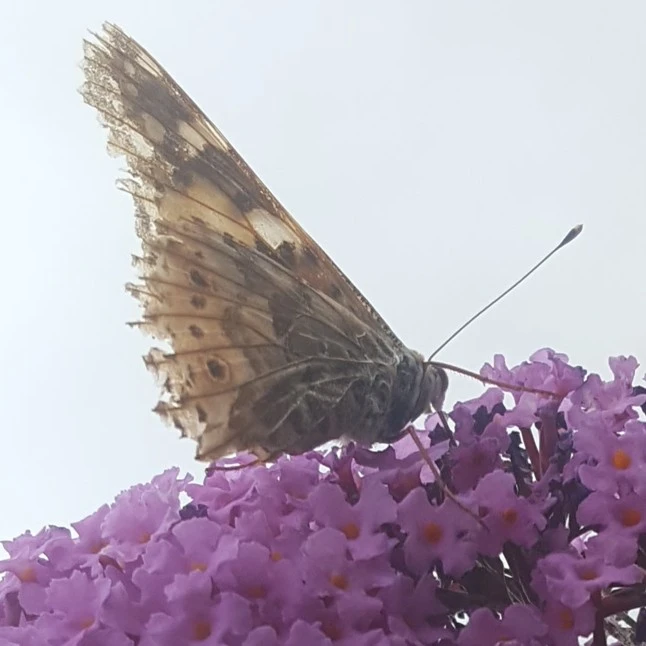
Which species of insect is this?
Vanessa cardui
